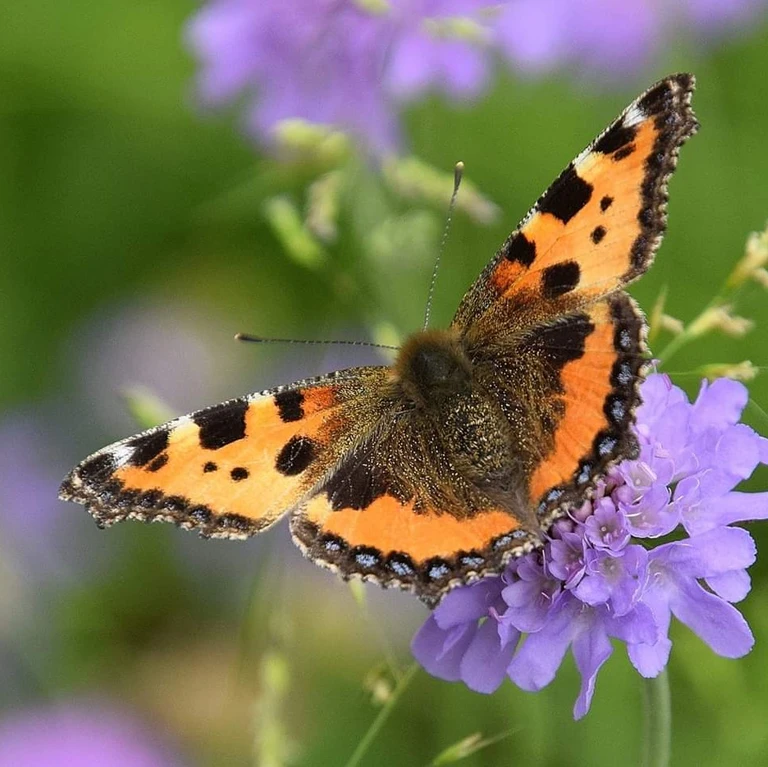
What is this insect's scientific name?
Aglais urticae
